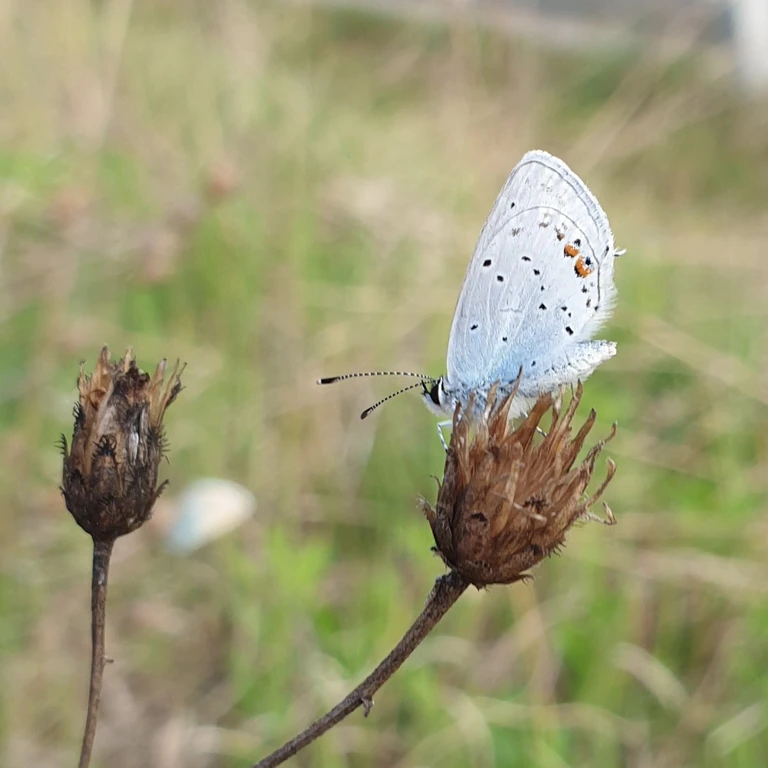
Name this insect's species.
Cupido argiades (also Elkalyce argiades)
